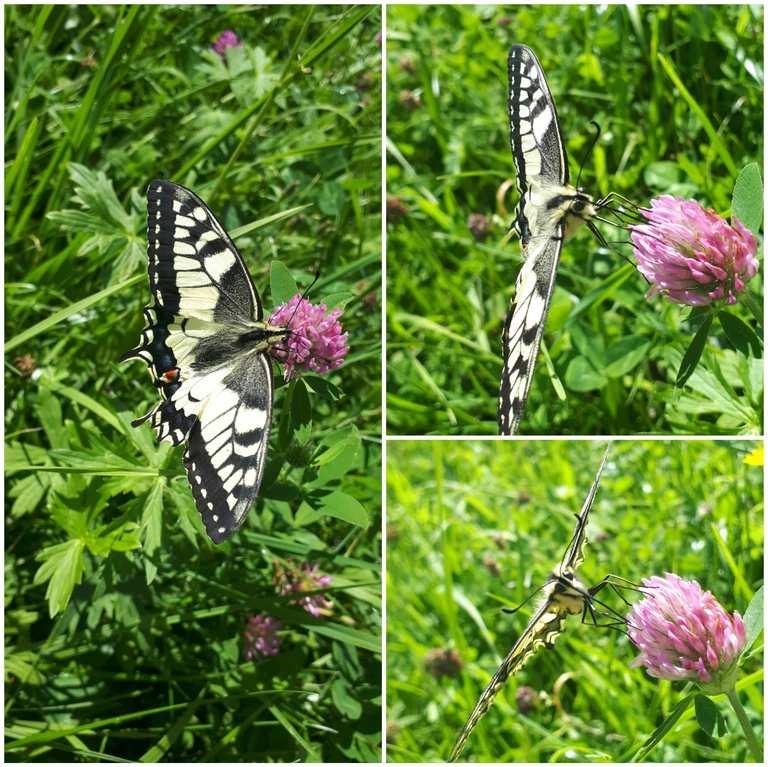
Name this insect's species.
Papilio machaon
